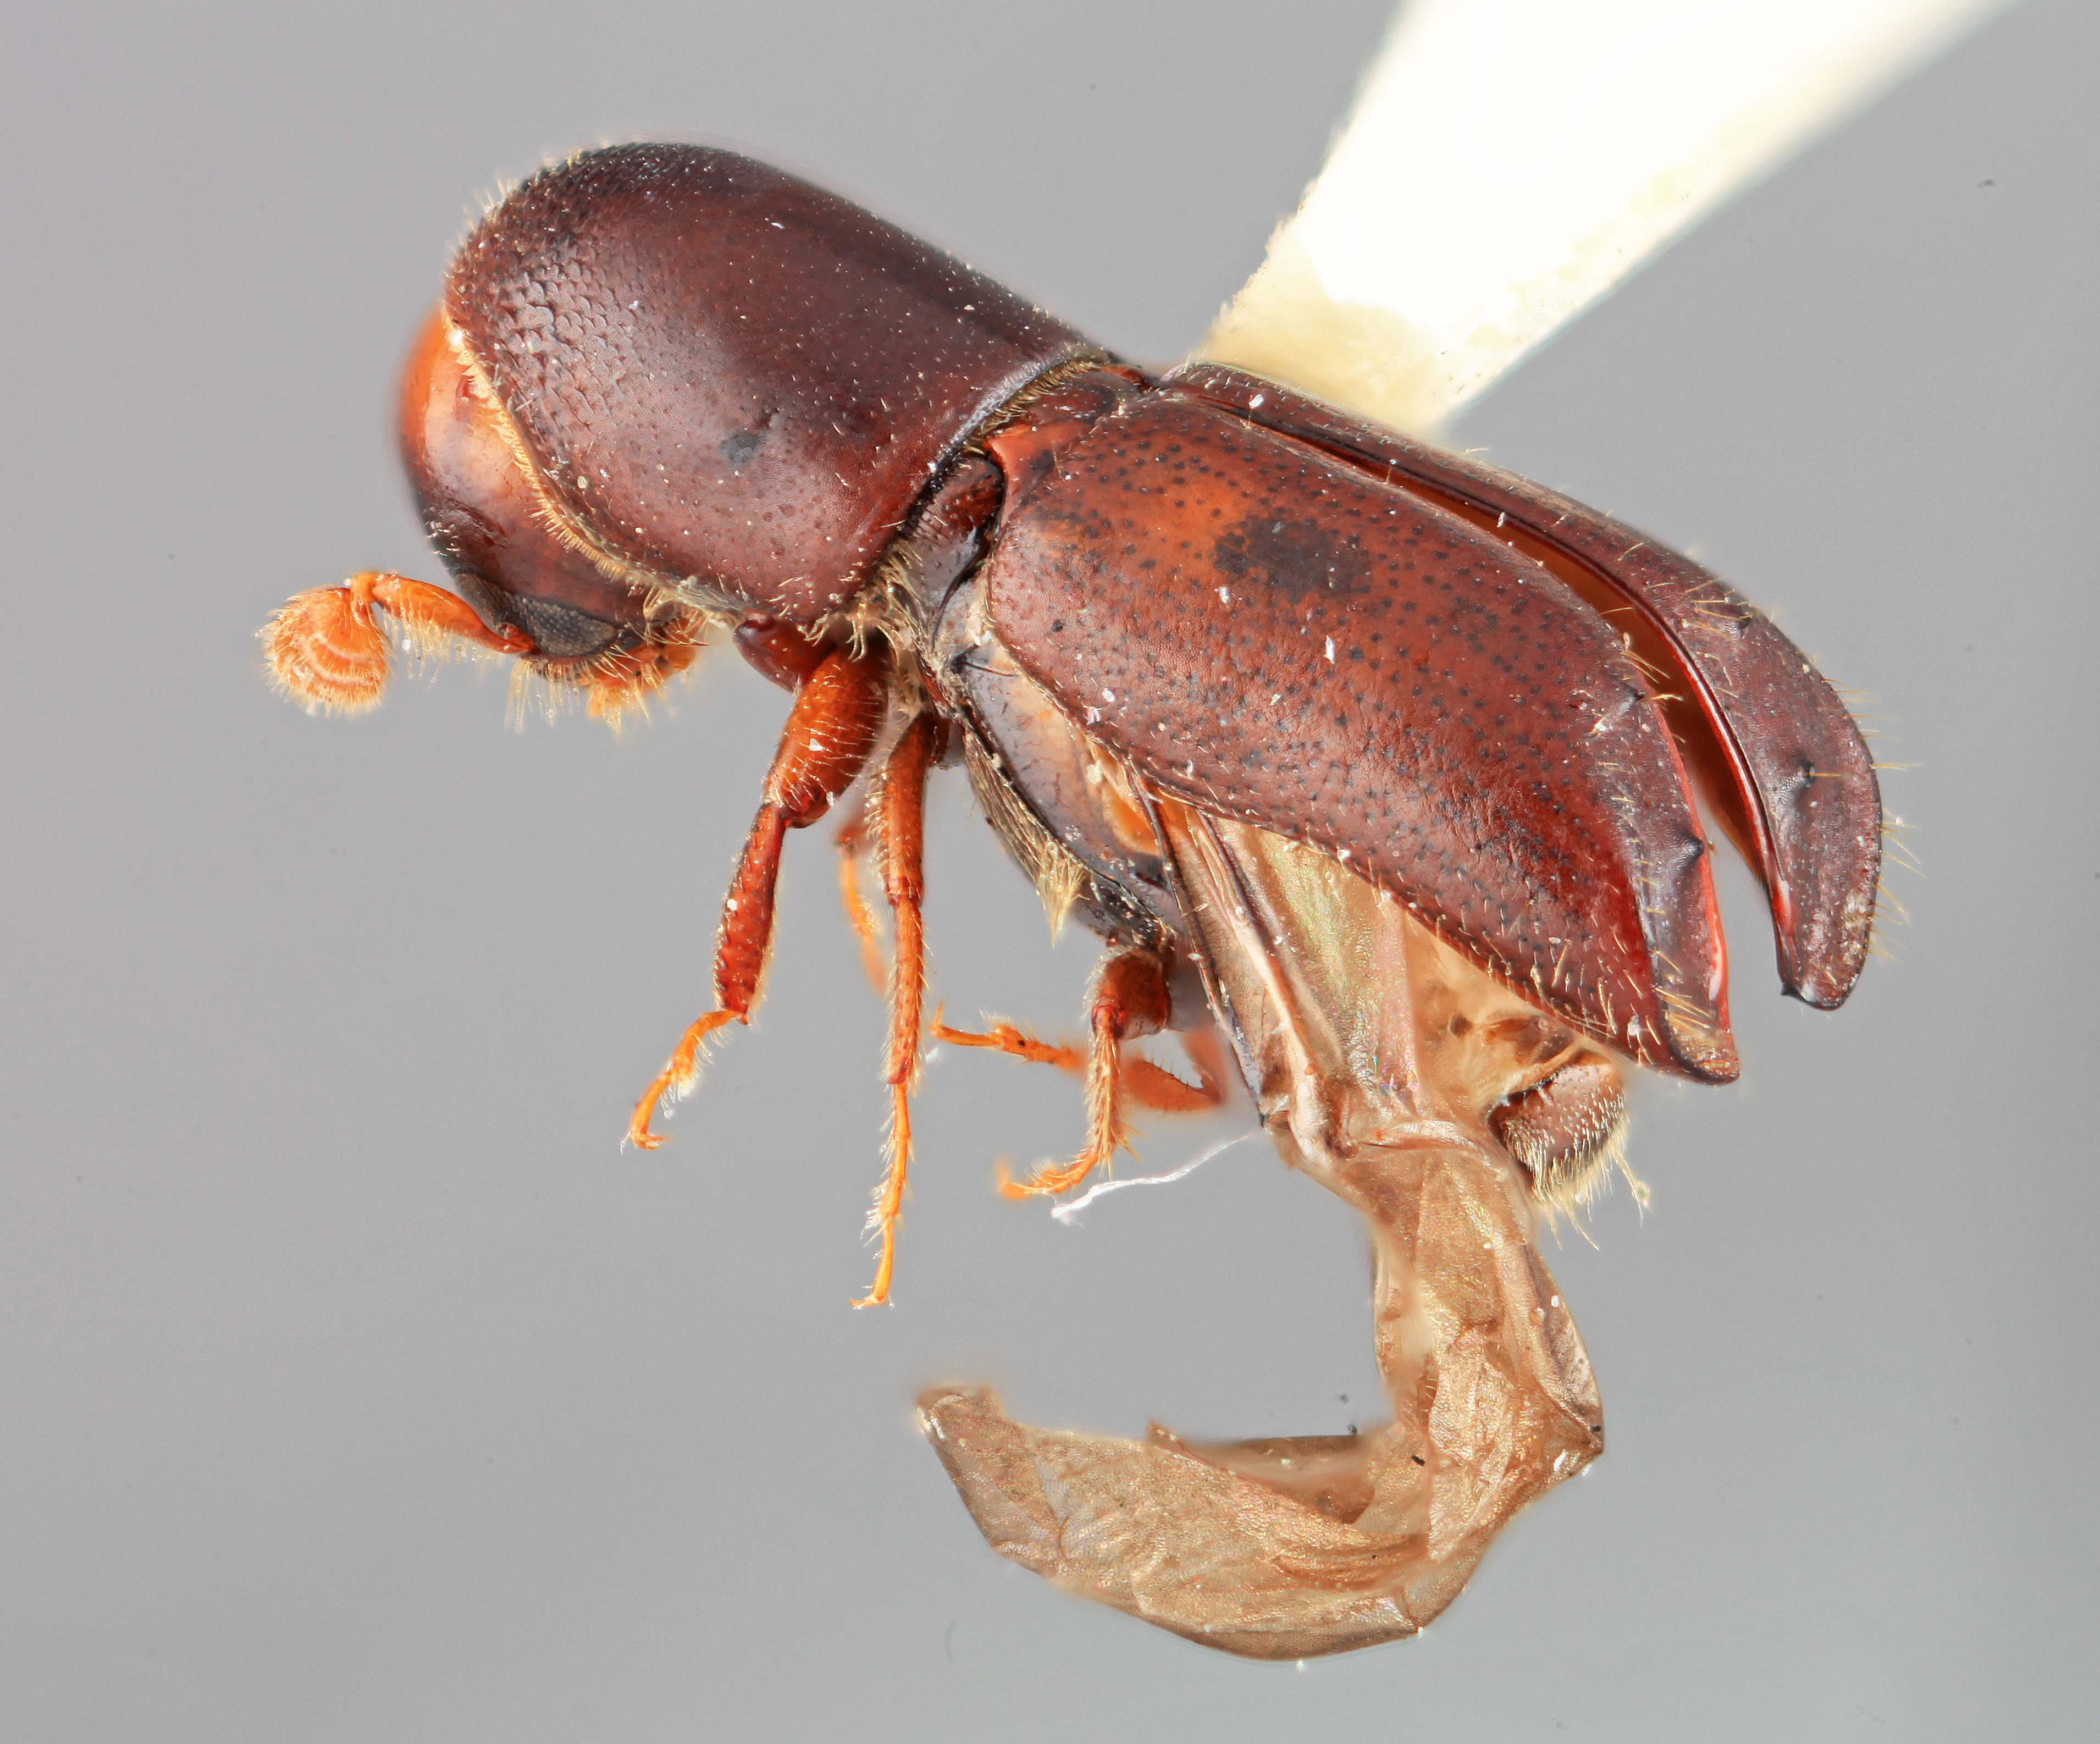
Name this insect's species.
Monarthrum durangoensis
